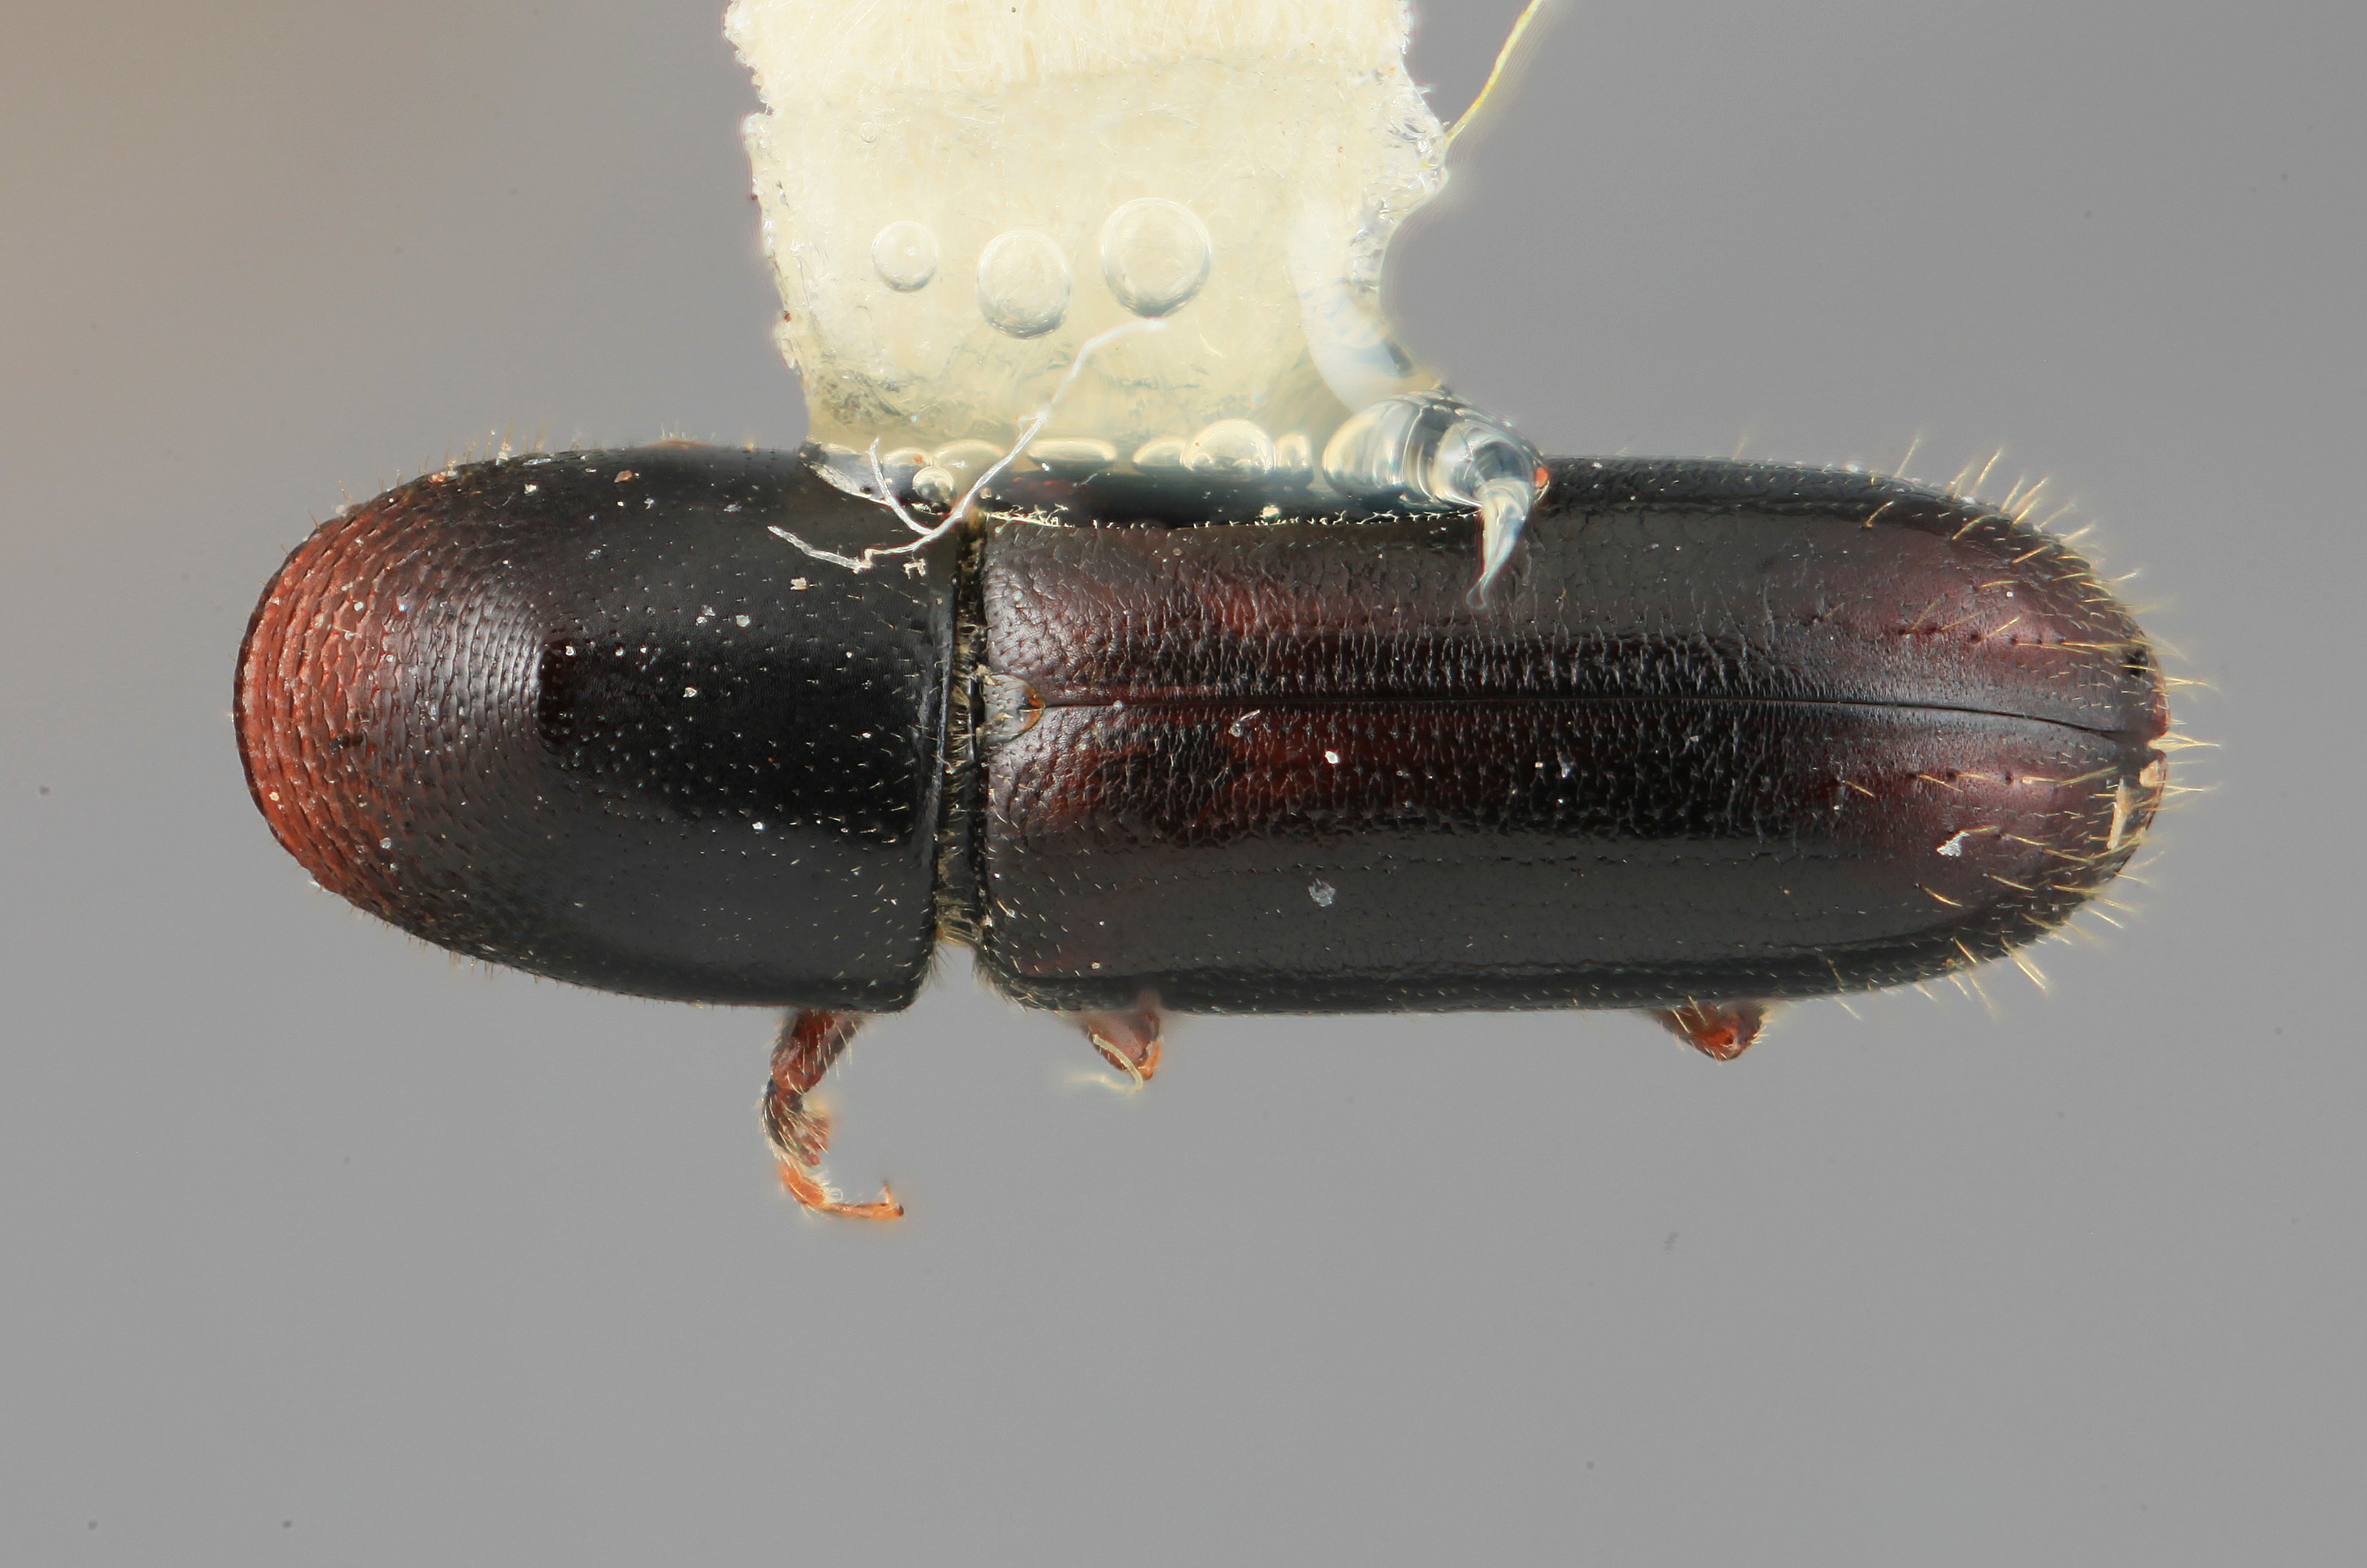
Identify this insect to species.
Gnathotrichus alniphagus
